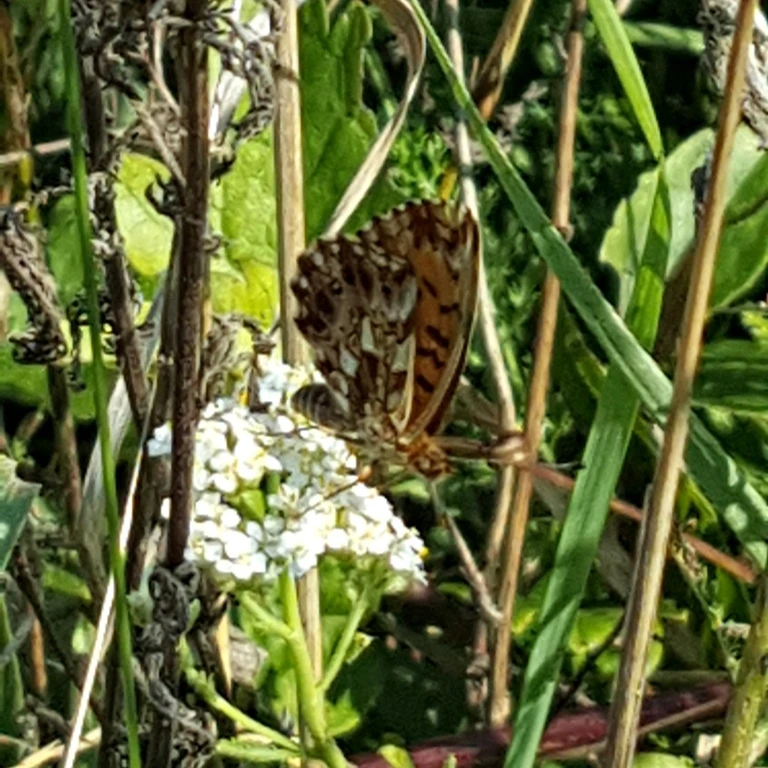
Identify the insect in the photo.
Boloria dia
